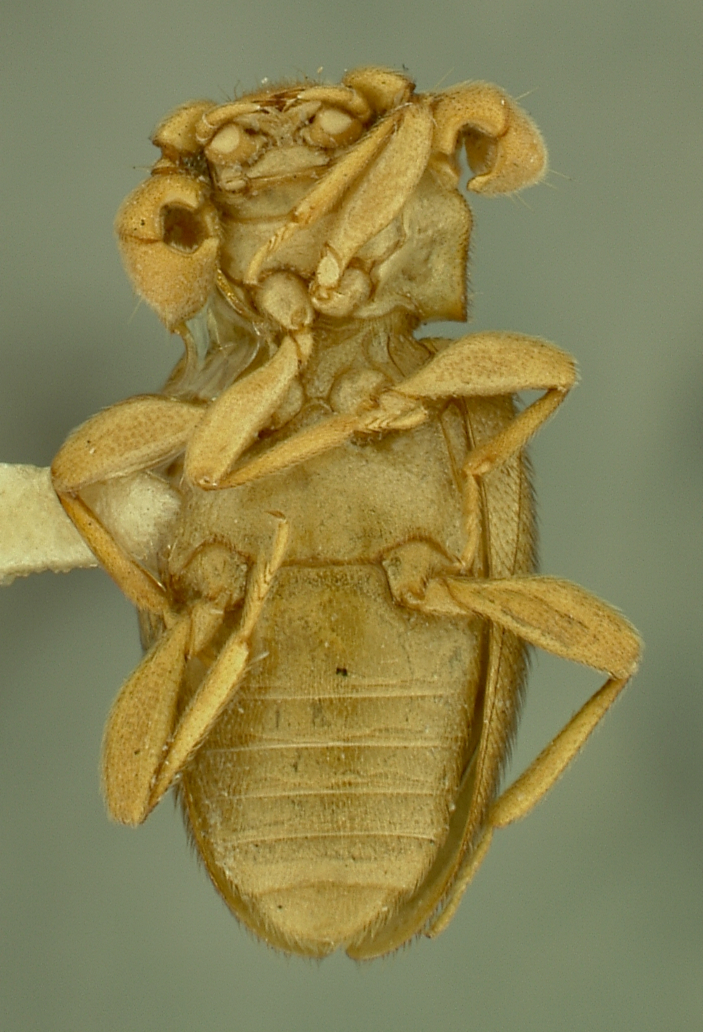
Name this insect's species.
Trochoideus coeloantennatus
